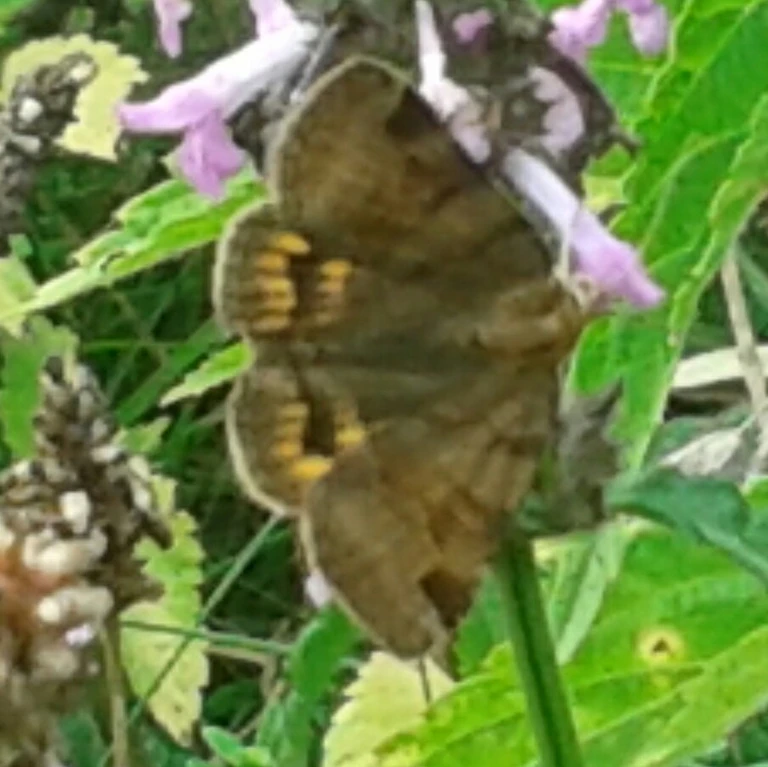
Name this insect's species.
Euclidia glyphica
